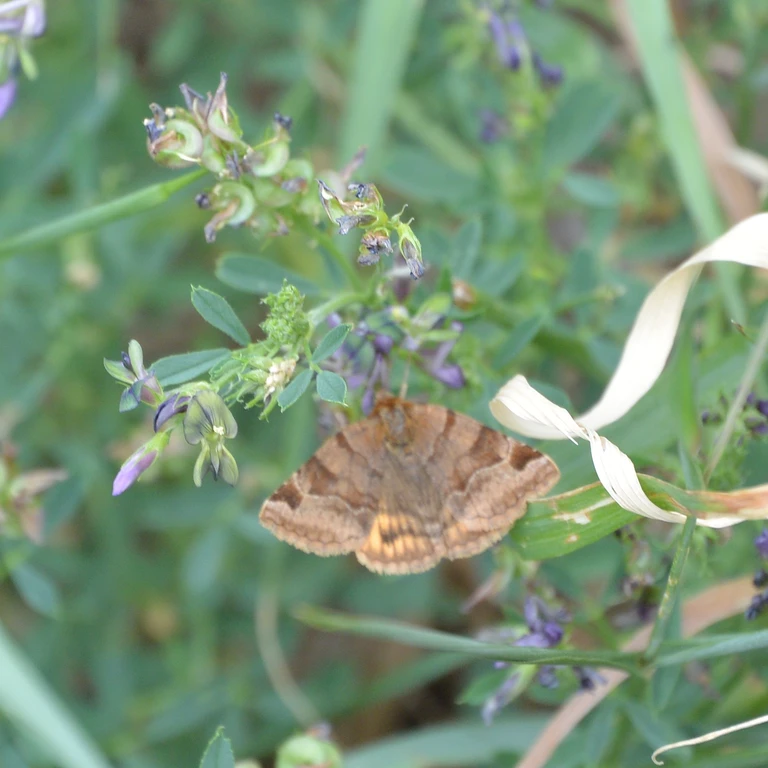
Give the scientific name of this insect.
Euclidia glyphica
